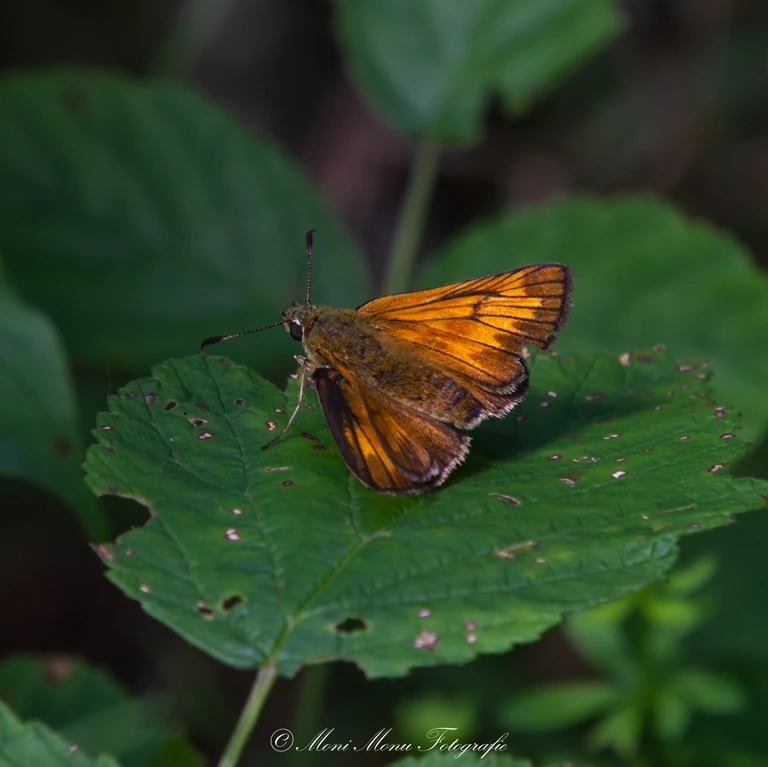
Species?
Ochlodes sylvanus (also Ochlodes venata)
